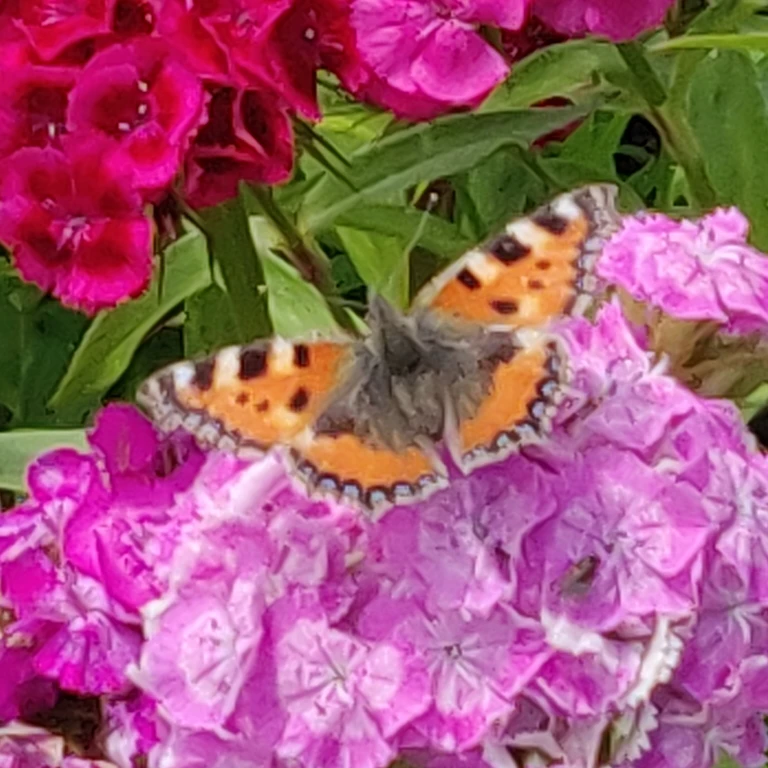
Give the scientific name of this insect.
Aglais urticae
